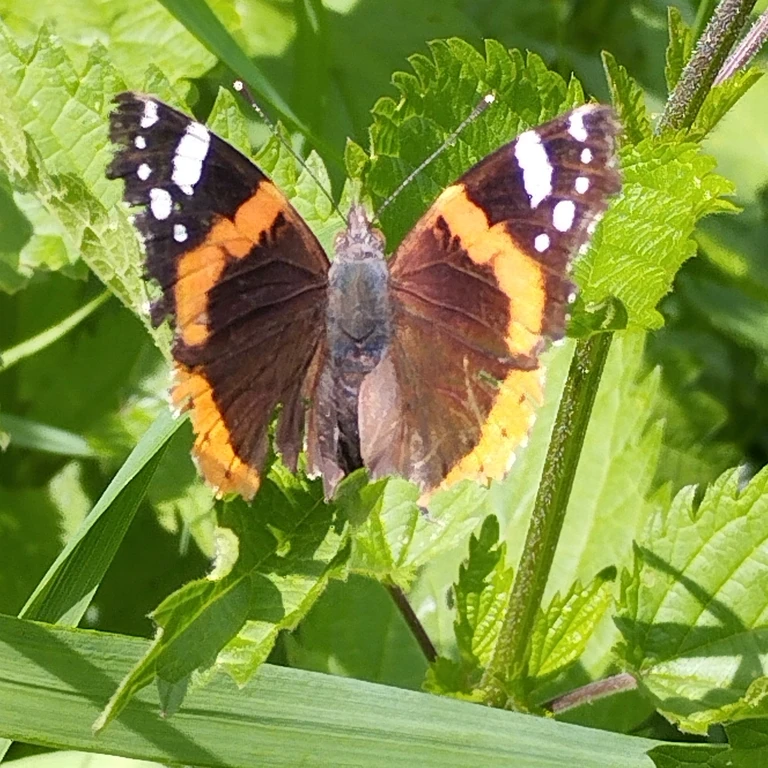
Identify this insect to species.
Vanessa atalanta
